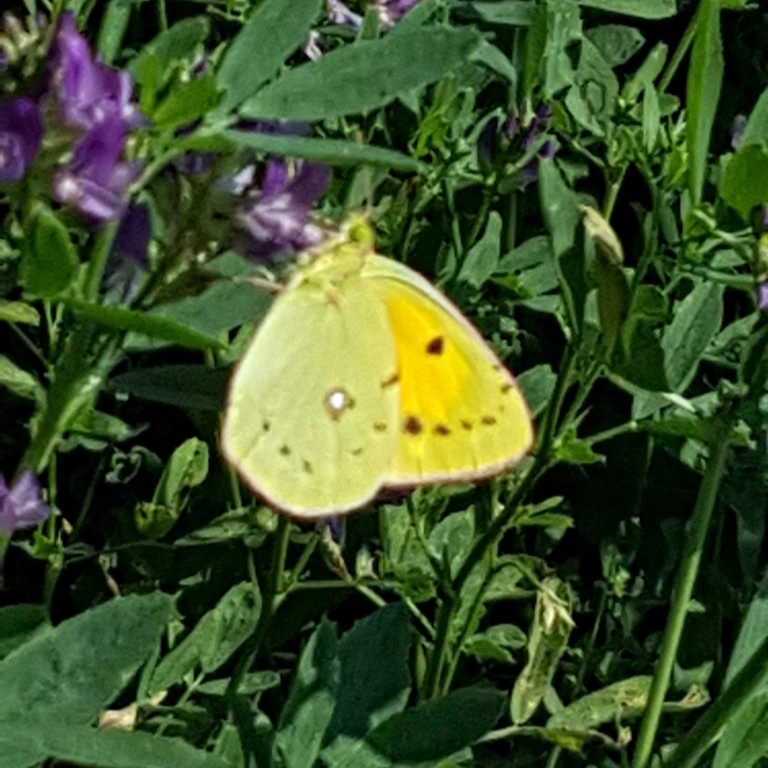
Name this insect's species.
Colias croceus
